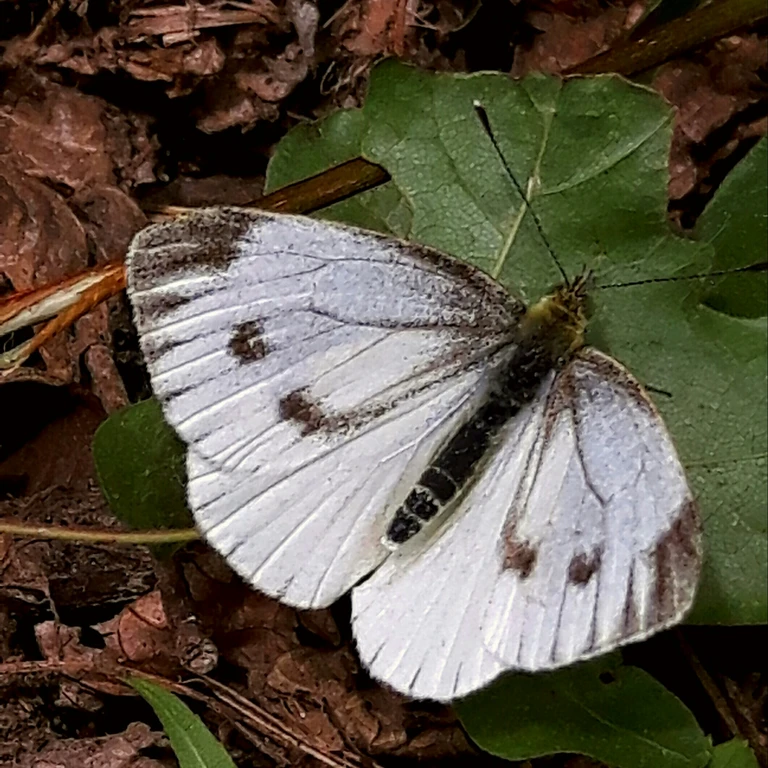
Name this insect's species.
Pieris napi
